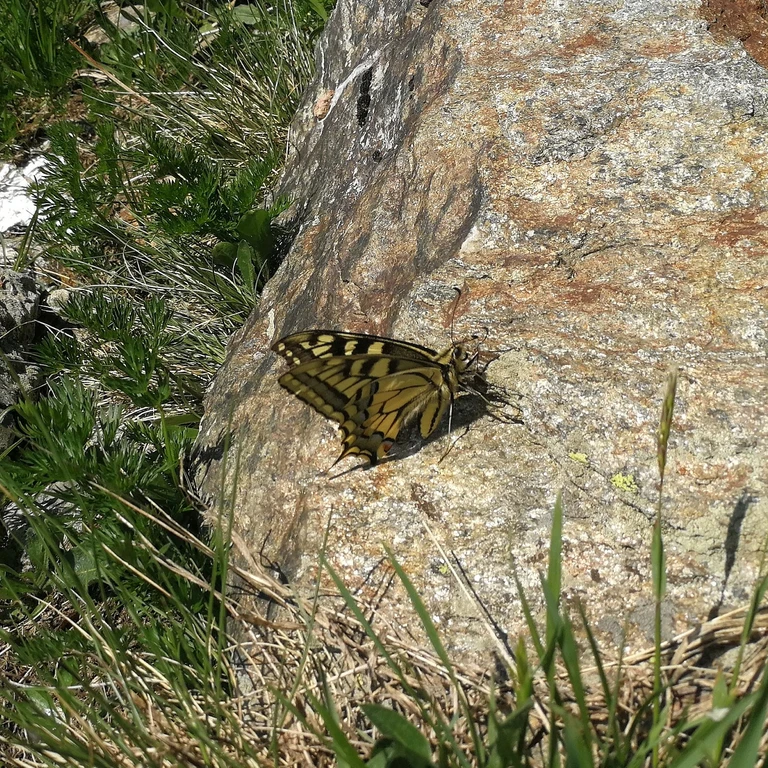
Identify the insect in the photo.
Papilio machaon
